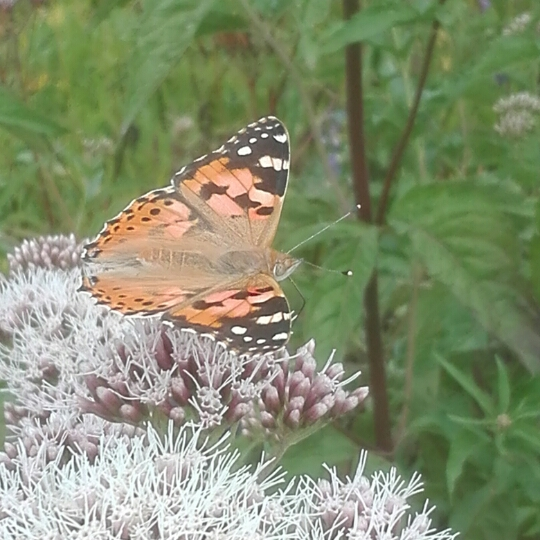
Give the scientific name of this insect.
Vanessa cardui
